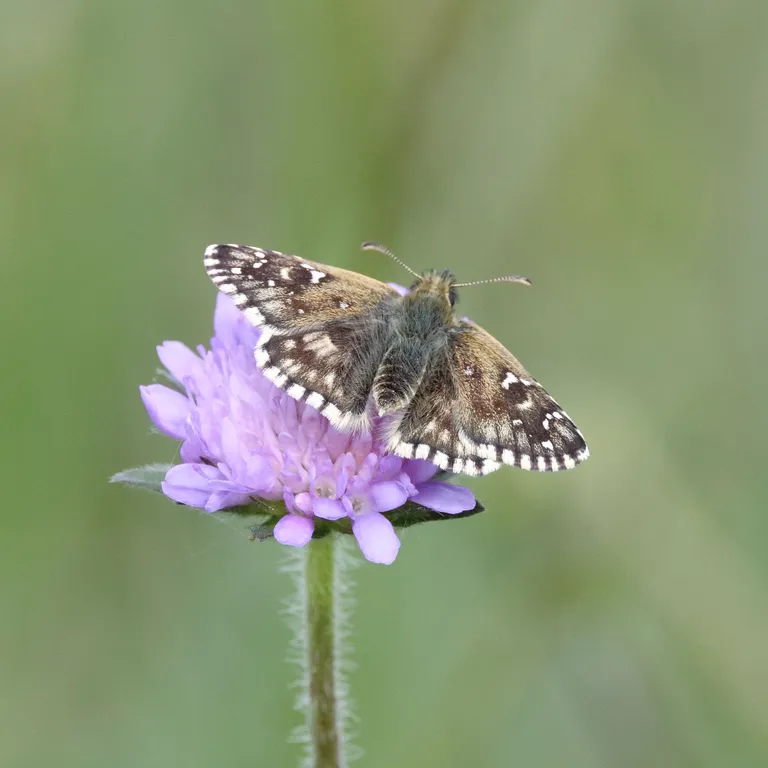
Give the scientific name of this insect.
Pyrgus armoricanus
